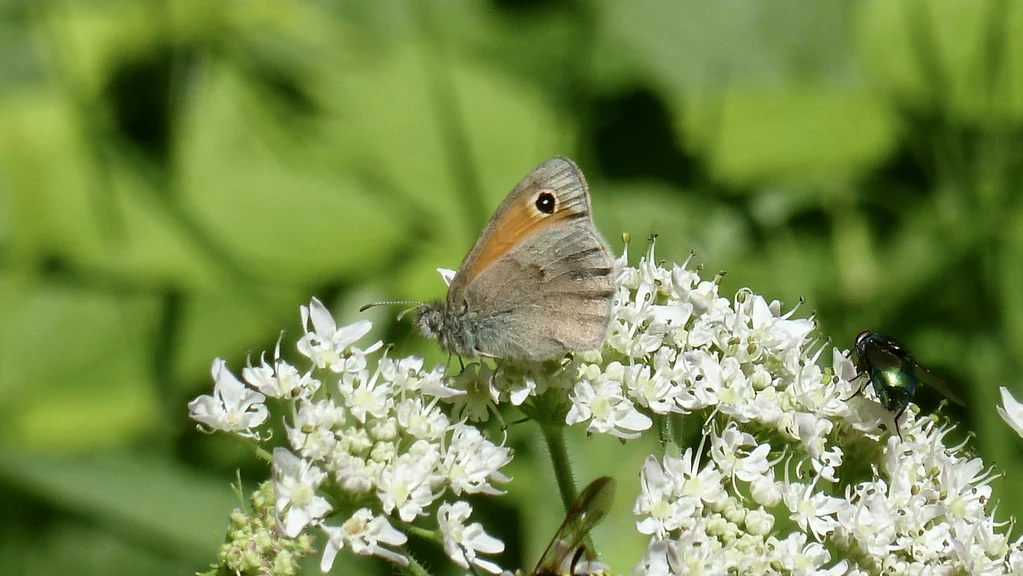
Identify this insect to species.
Coenonympha pamphilus
